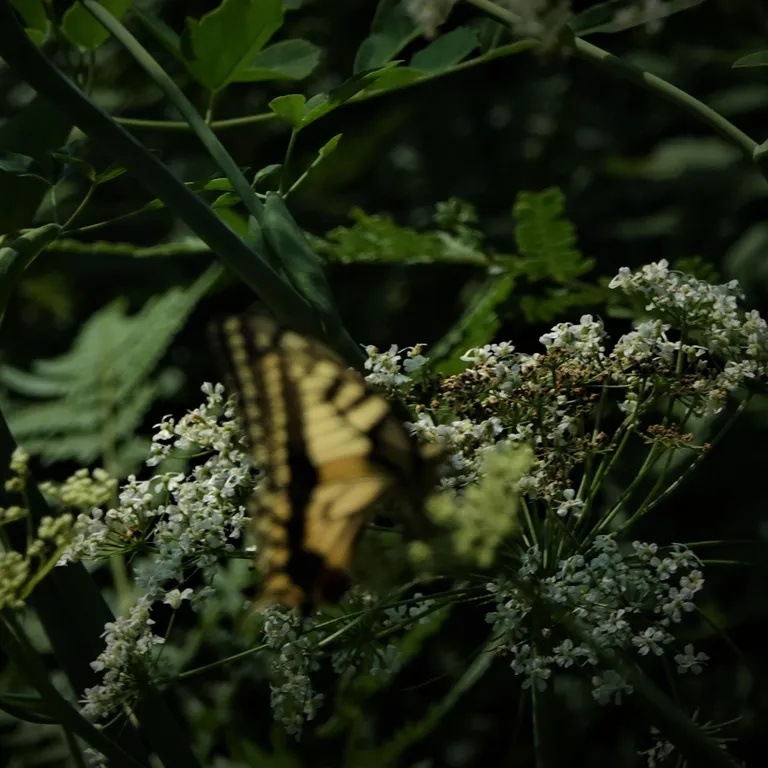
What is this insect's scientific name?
Papilio machaon
